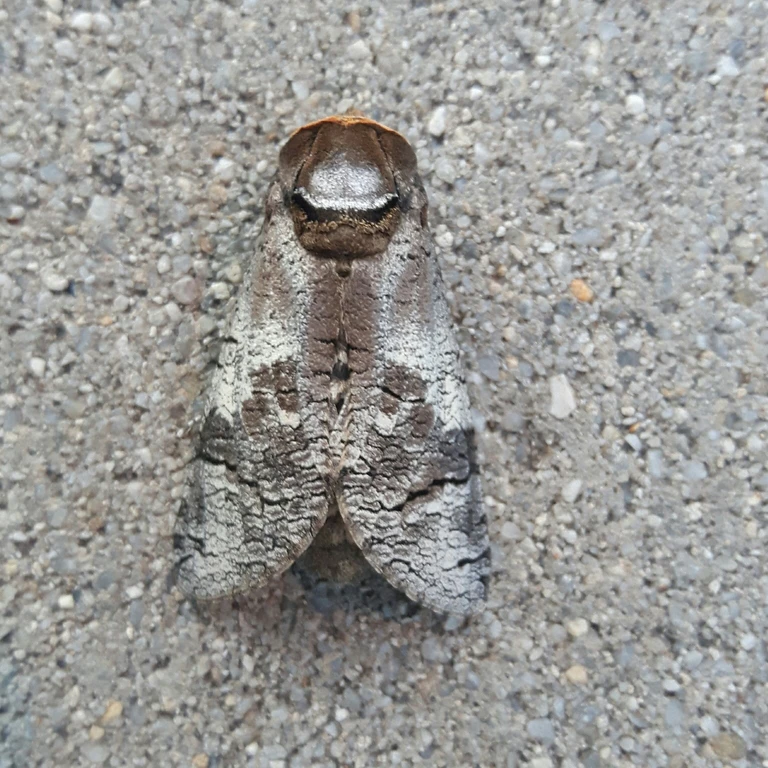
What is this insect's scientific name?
Cossus cossus
